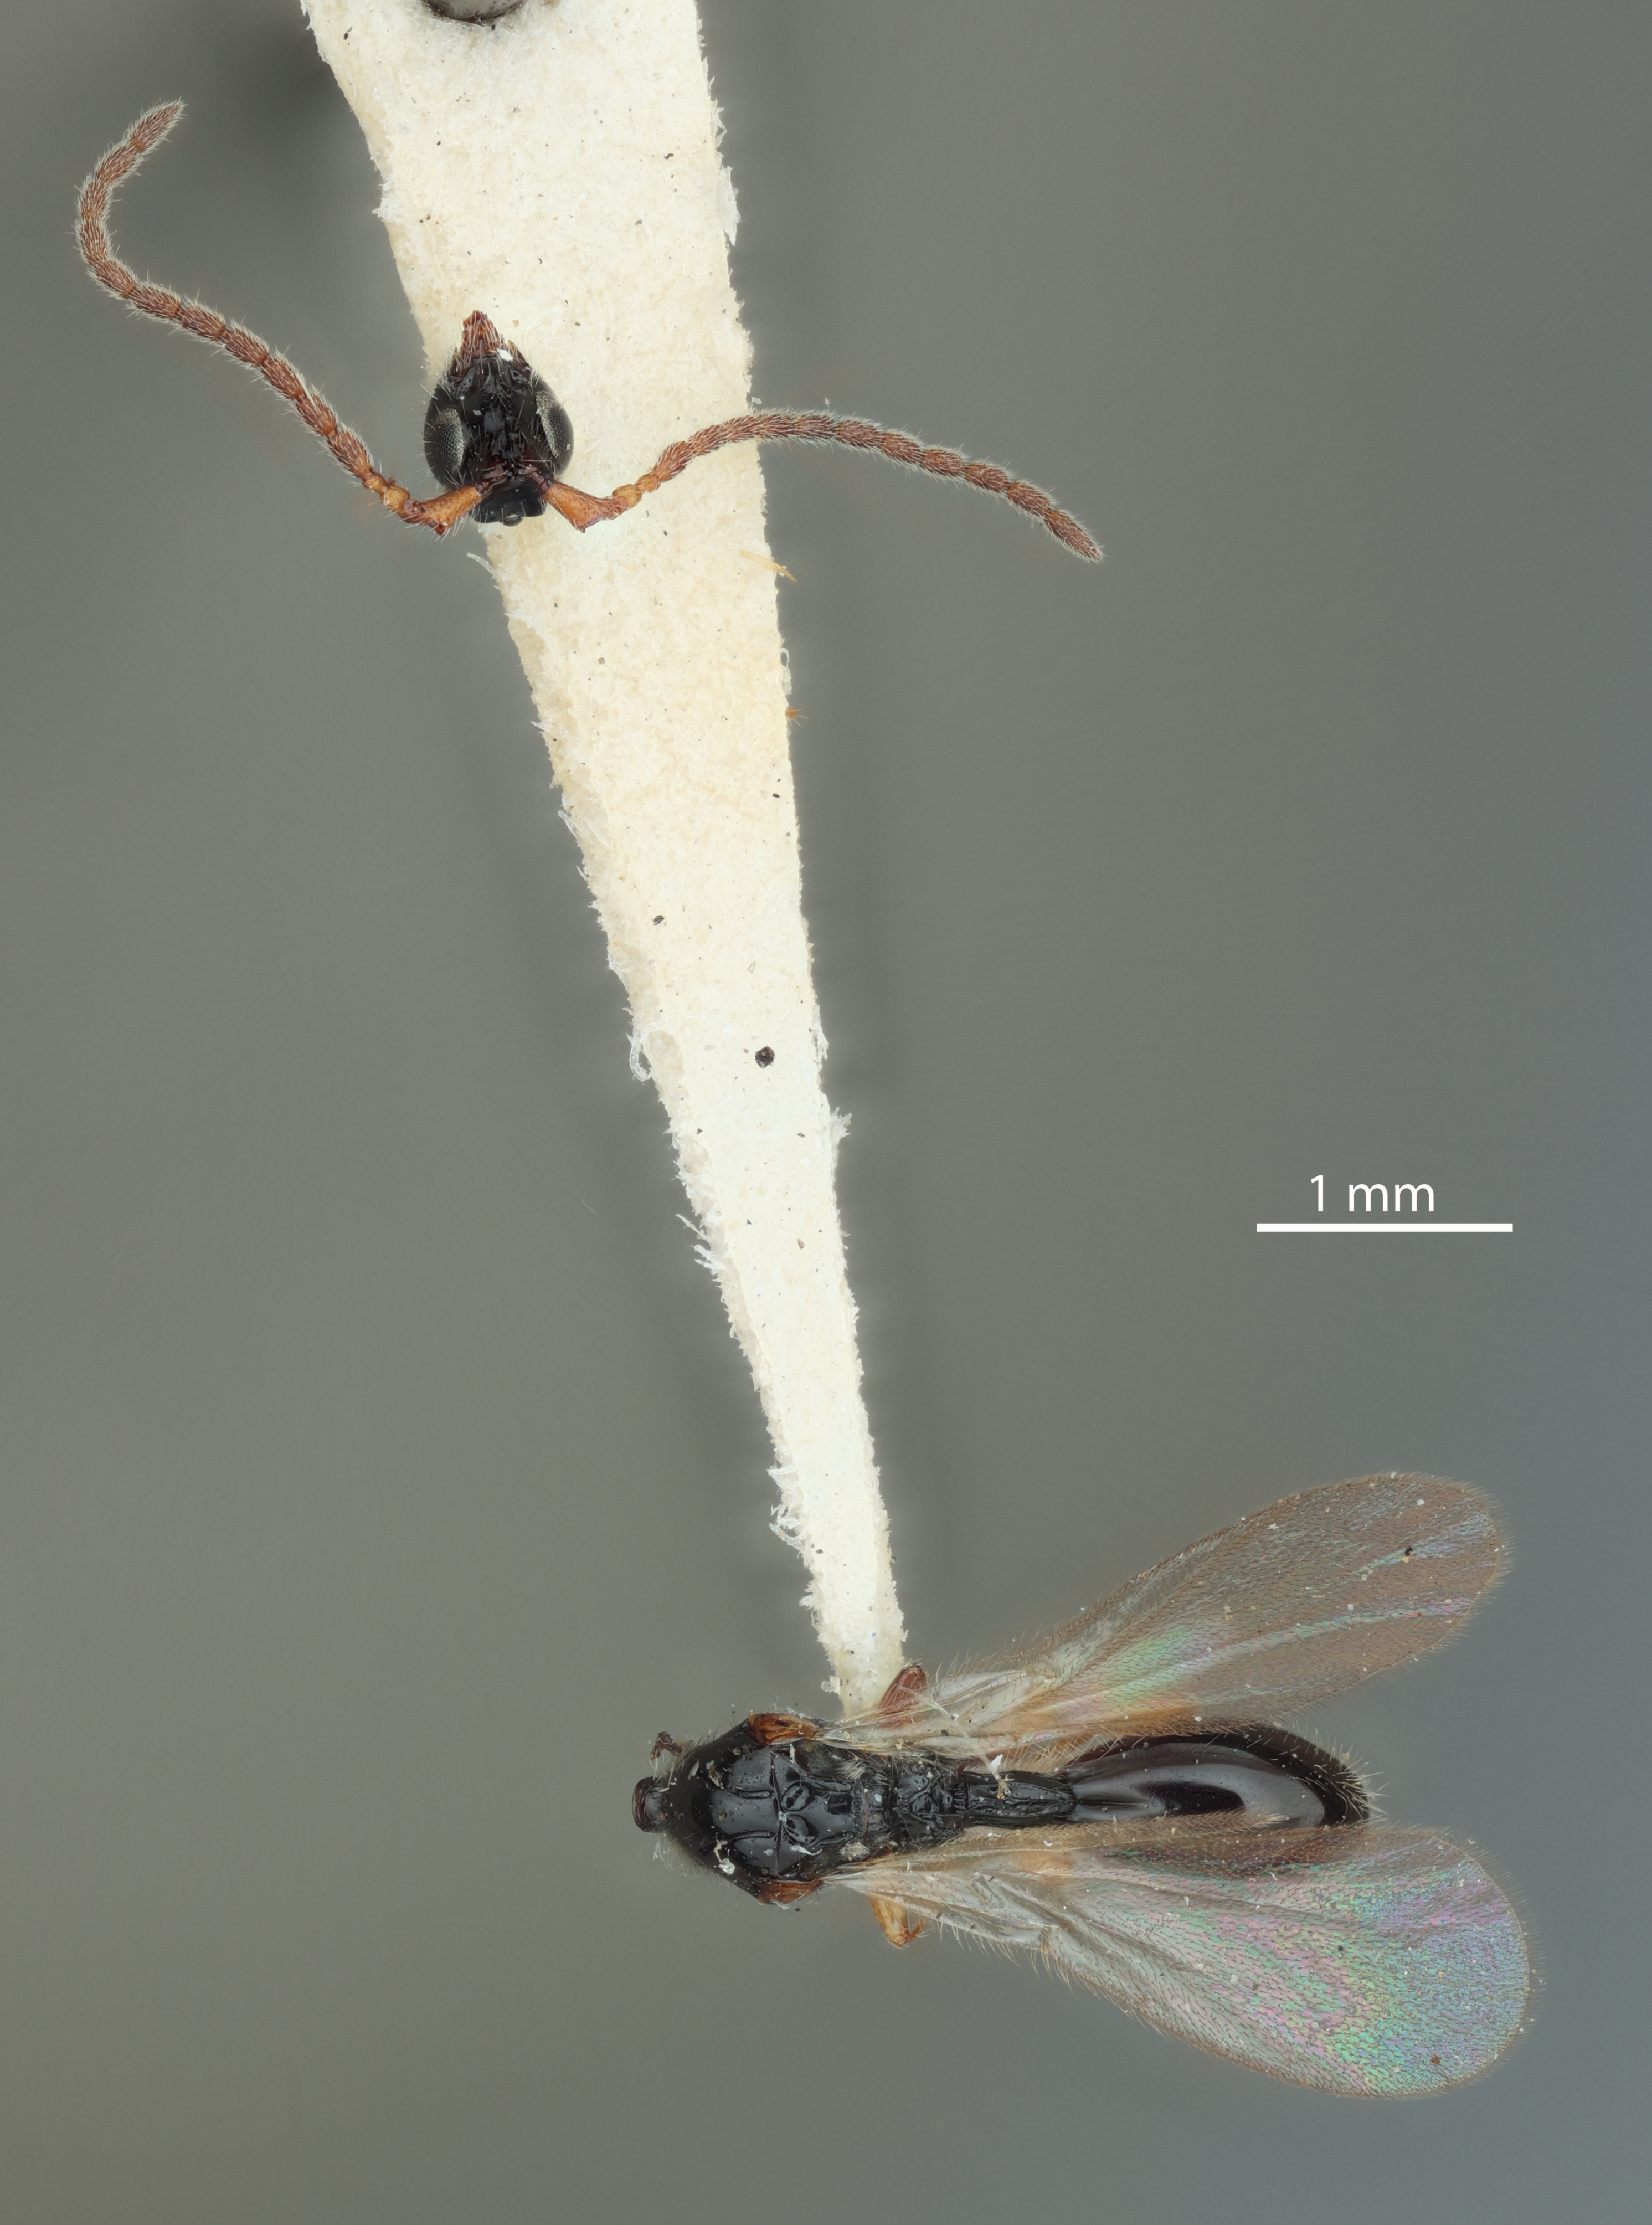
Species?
Galesus vireckii
